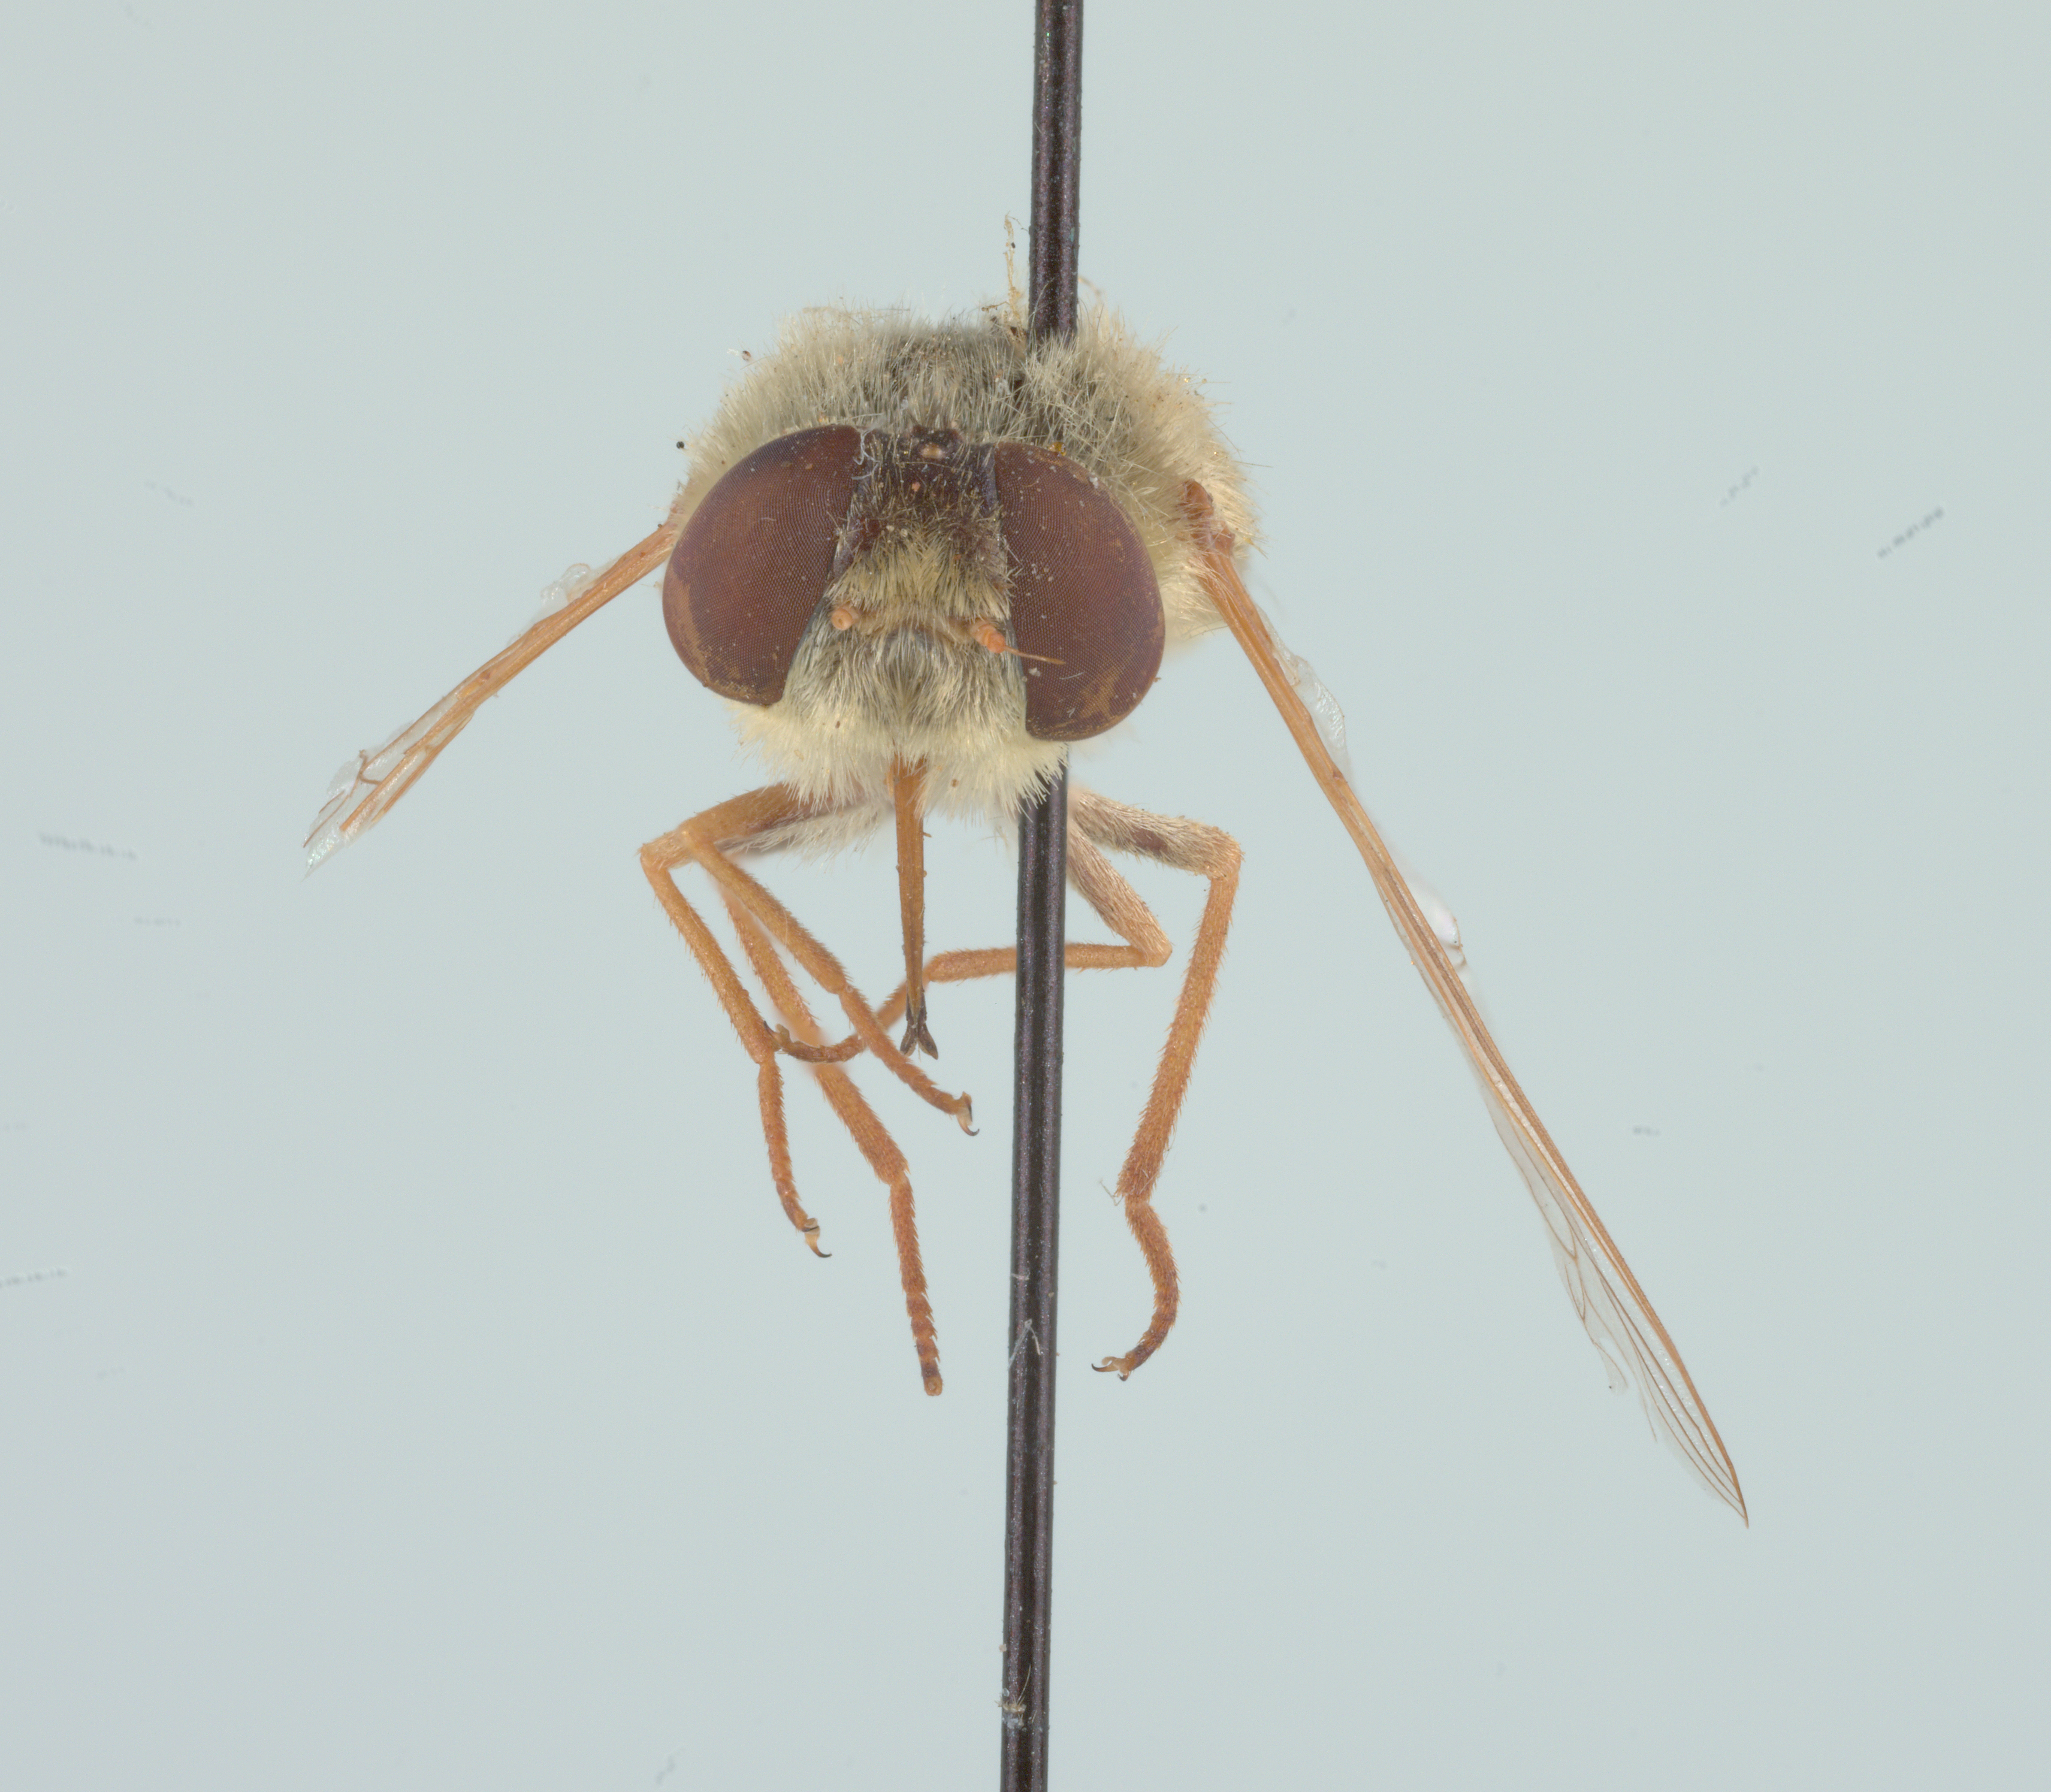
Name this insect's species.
Neorhynchocephalus sackenii
